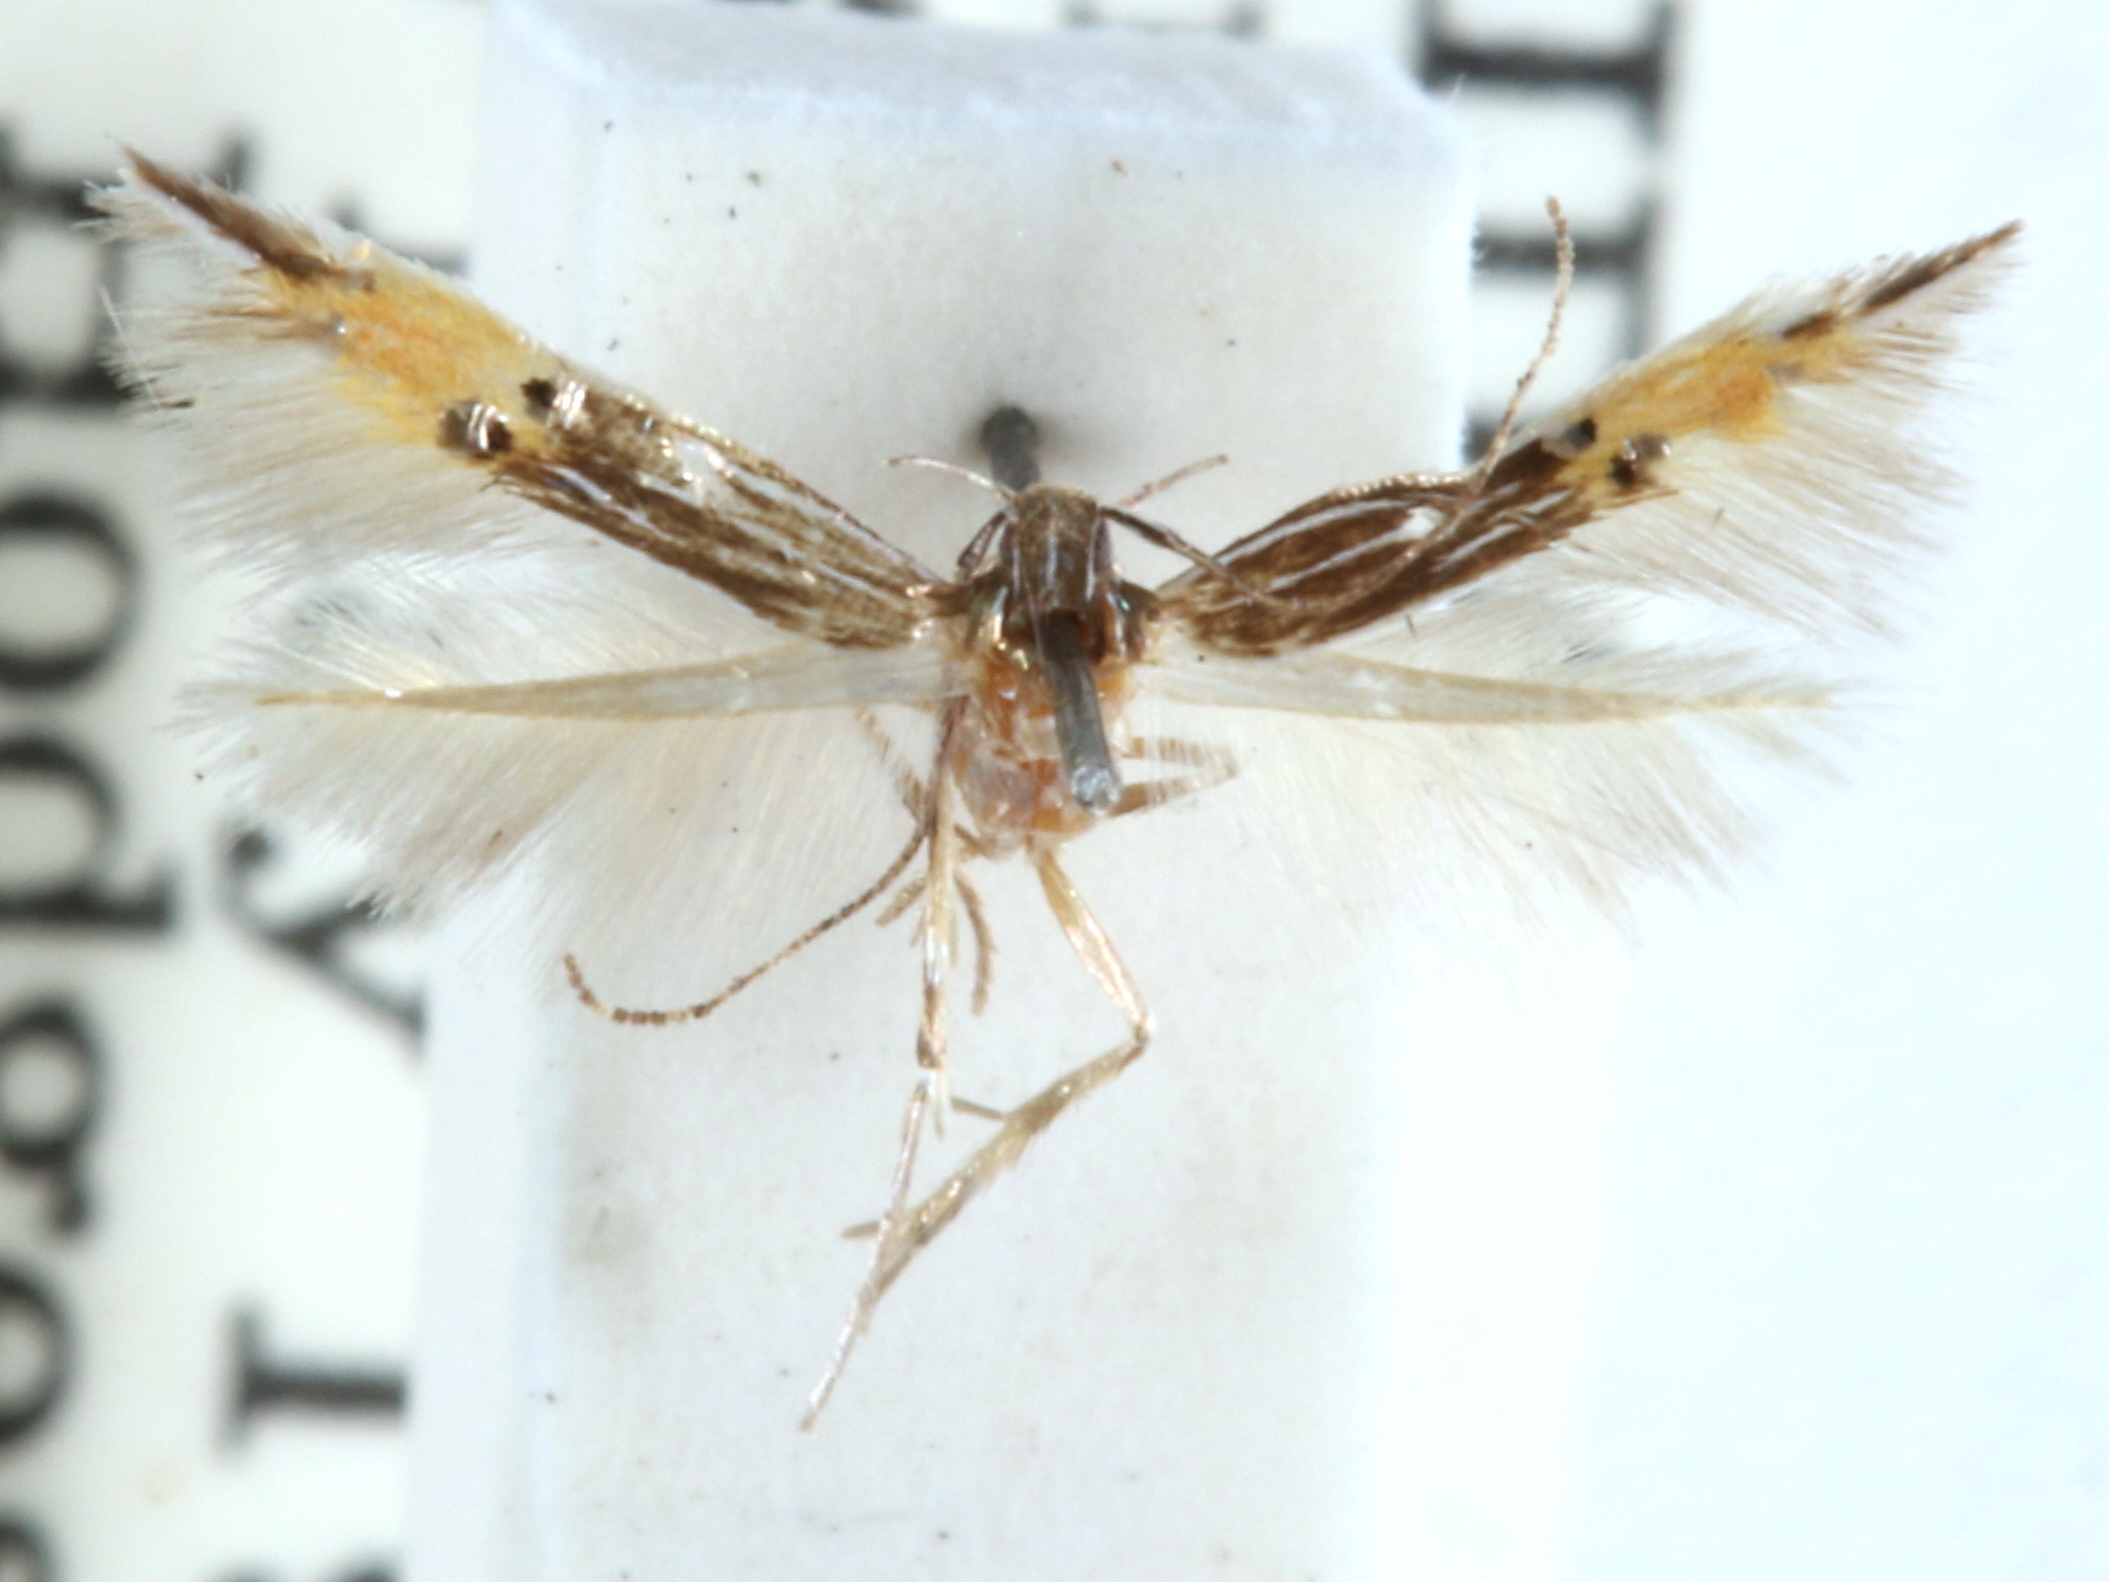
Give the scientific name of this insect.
Cosmopterix dicacula
